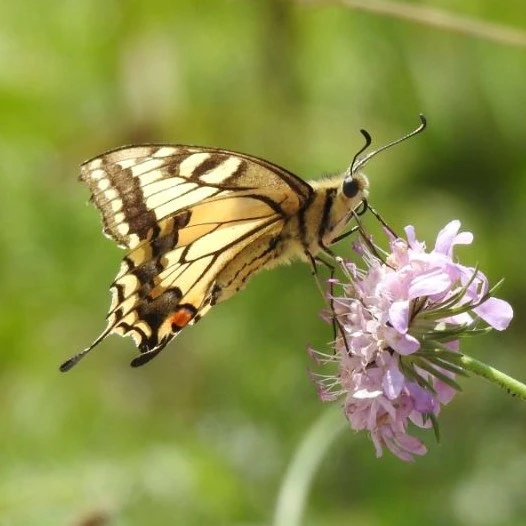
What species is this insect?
Papilio machaon
